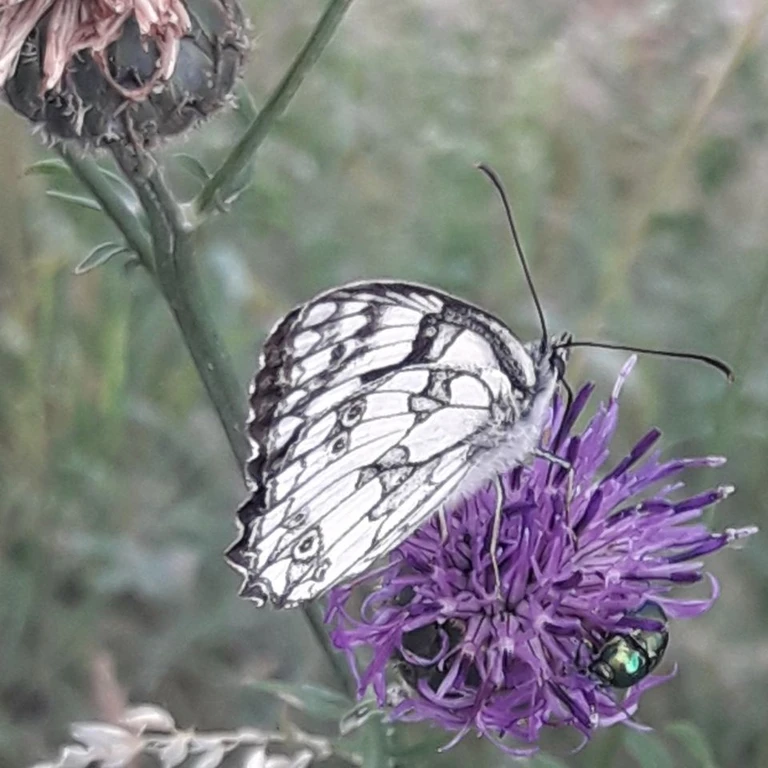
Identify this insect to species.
Melanargia galathea
